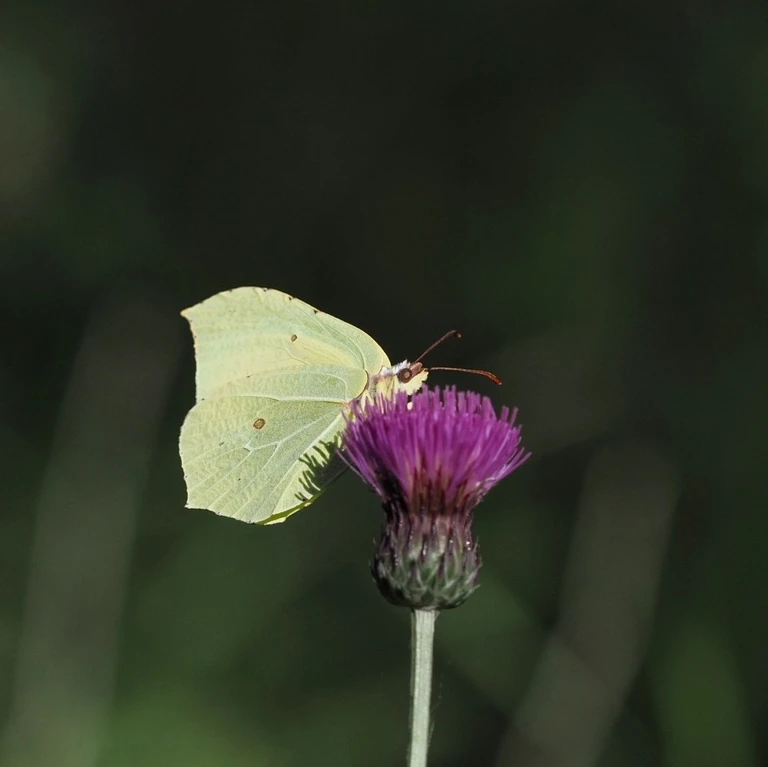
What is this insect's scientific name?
Gonepteryx rhamni
